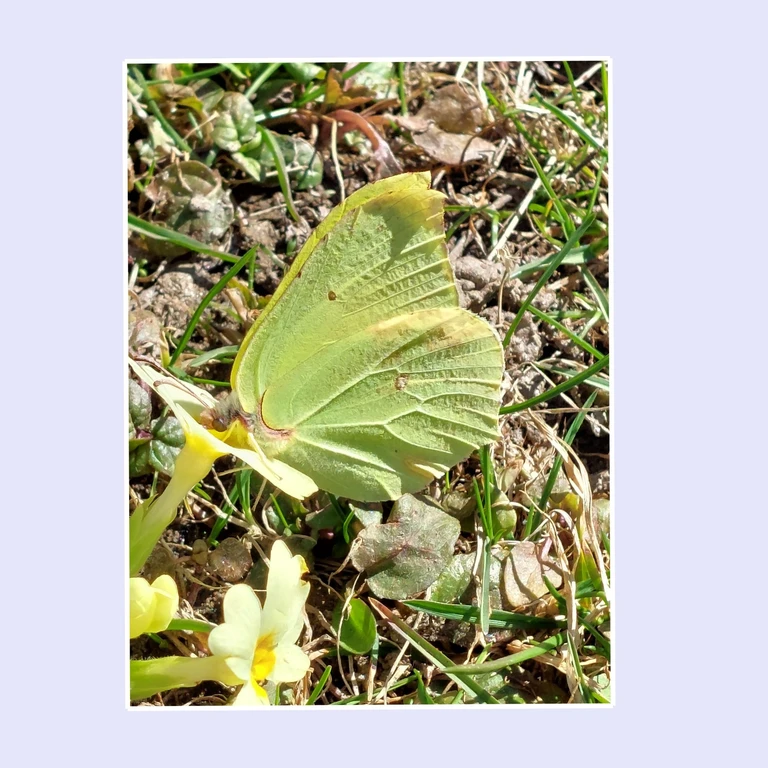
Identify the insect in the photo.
Gonepteryx rhamni
